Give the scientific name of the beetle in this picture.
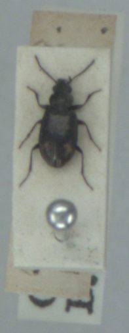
Bembidion obliquum
